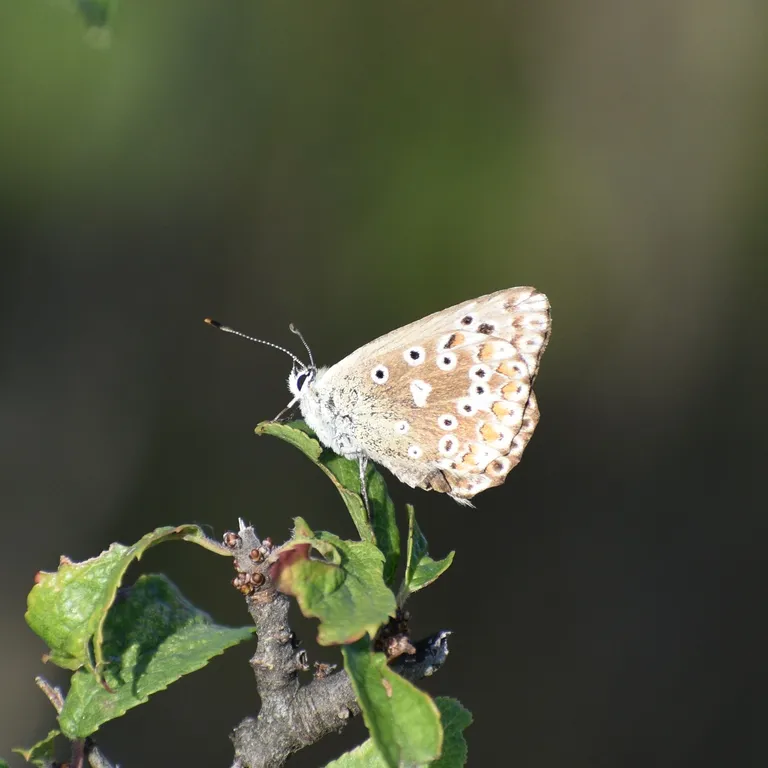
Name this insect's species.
Lysandra coridon
